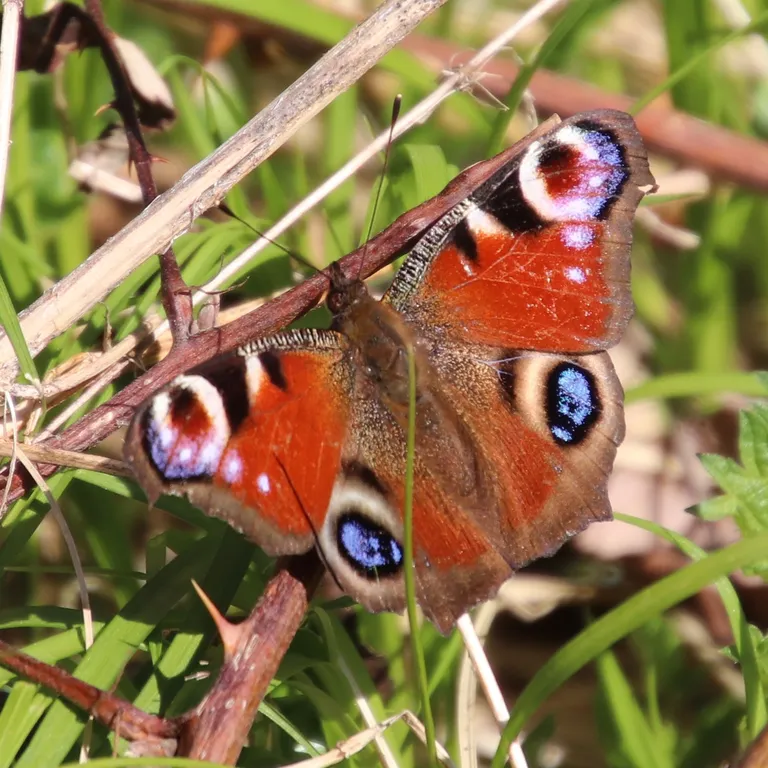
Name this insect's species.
Aglais io
